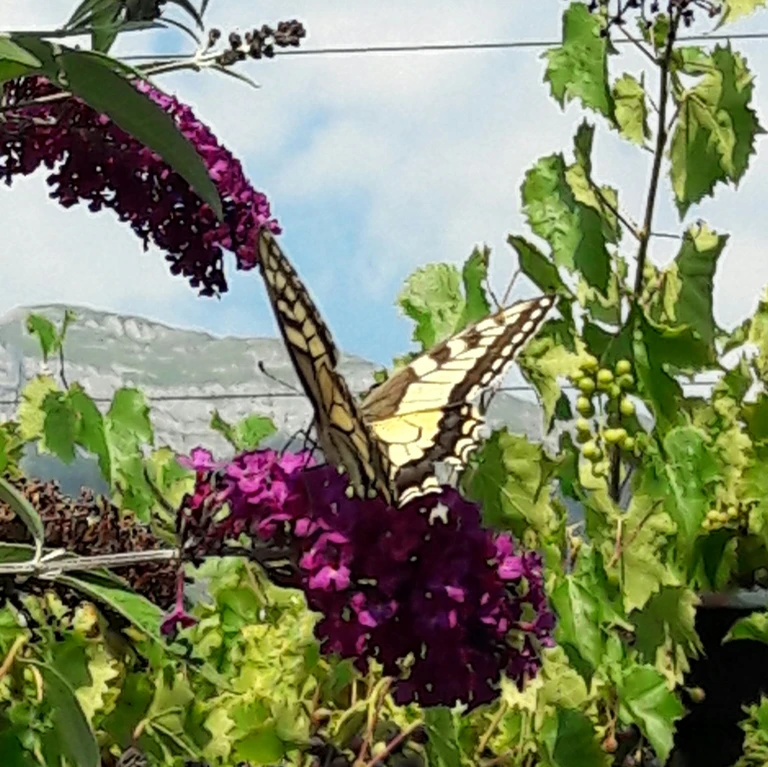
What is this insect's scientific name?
Papilio machaon
